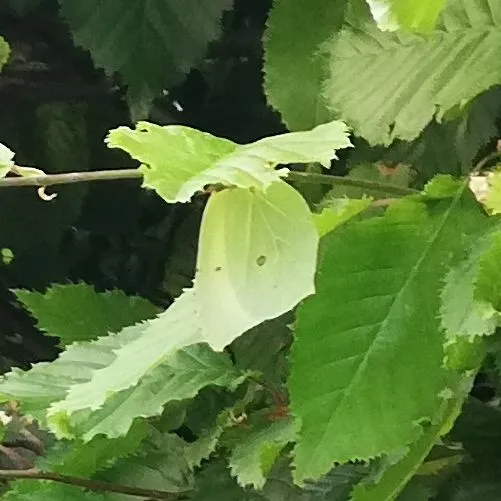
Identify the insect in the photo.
Gonepteryx rhamni
